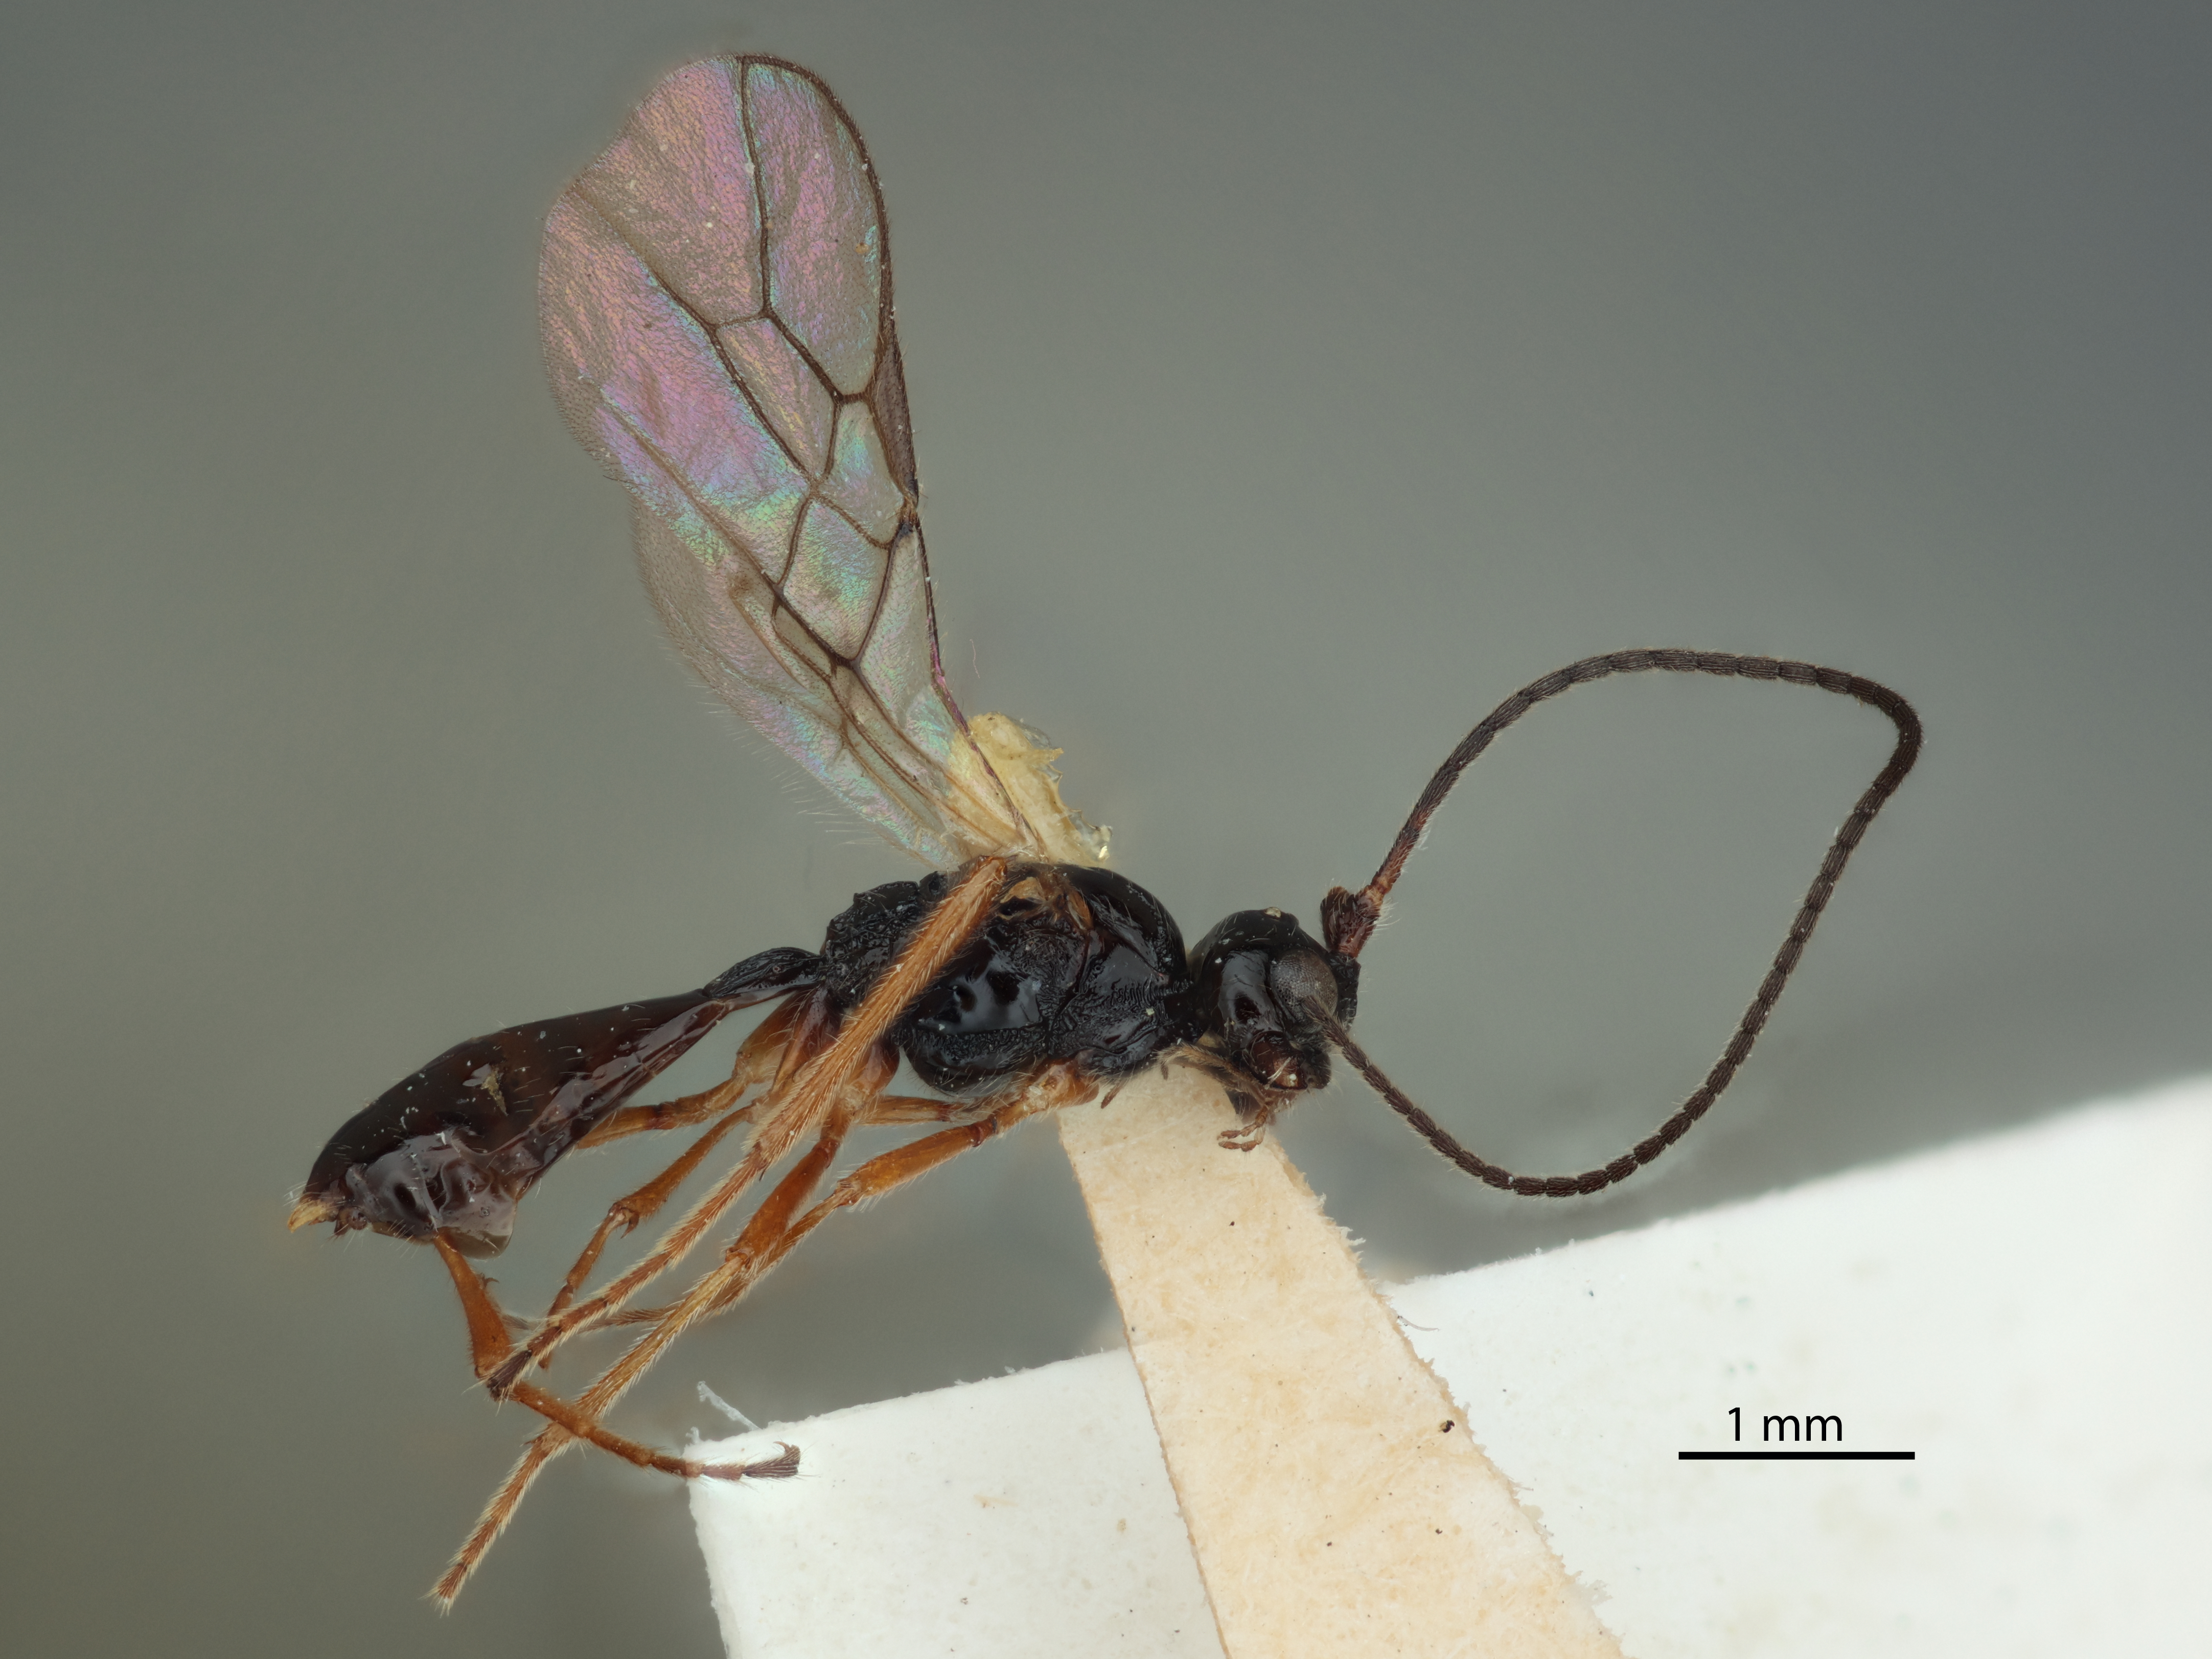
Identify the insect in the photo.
Phaenocarpa sculptata
